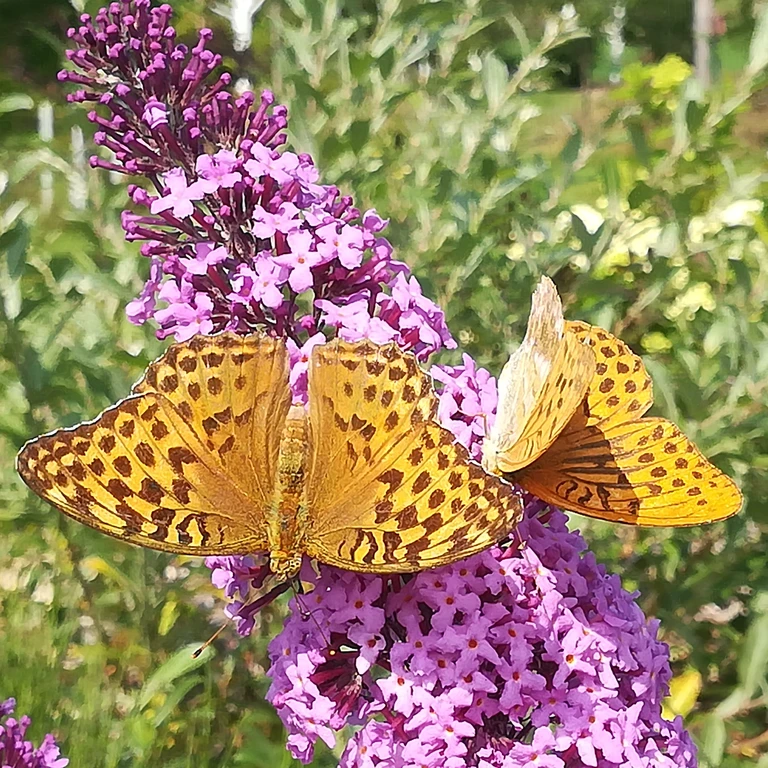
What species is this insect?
Argynnis paphia
